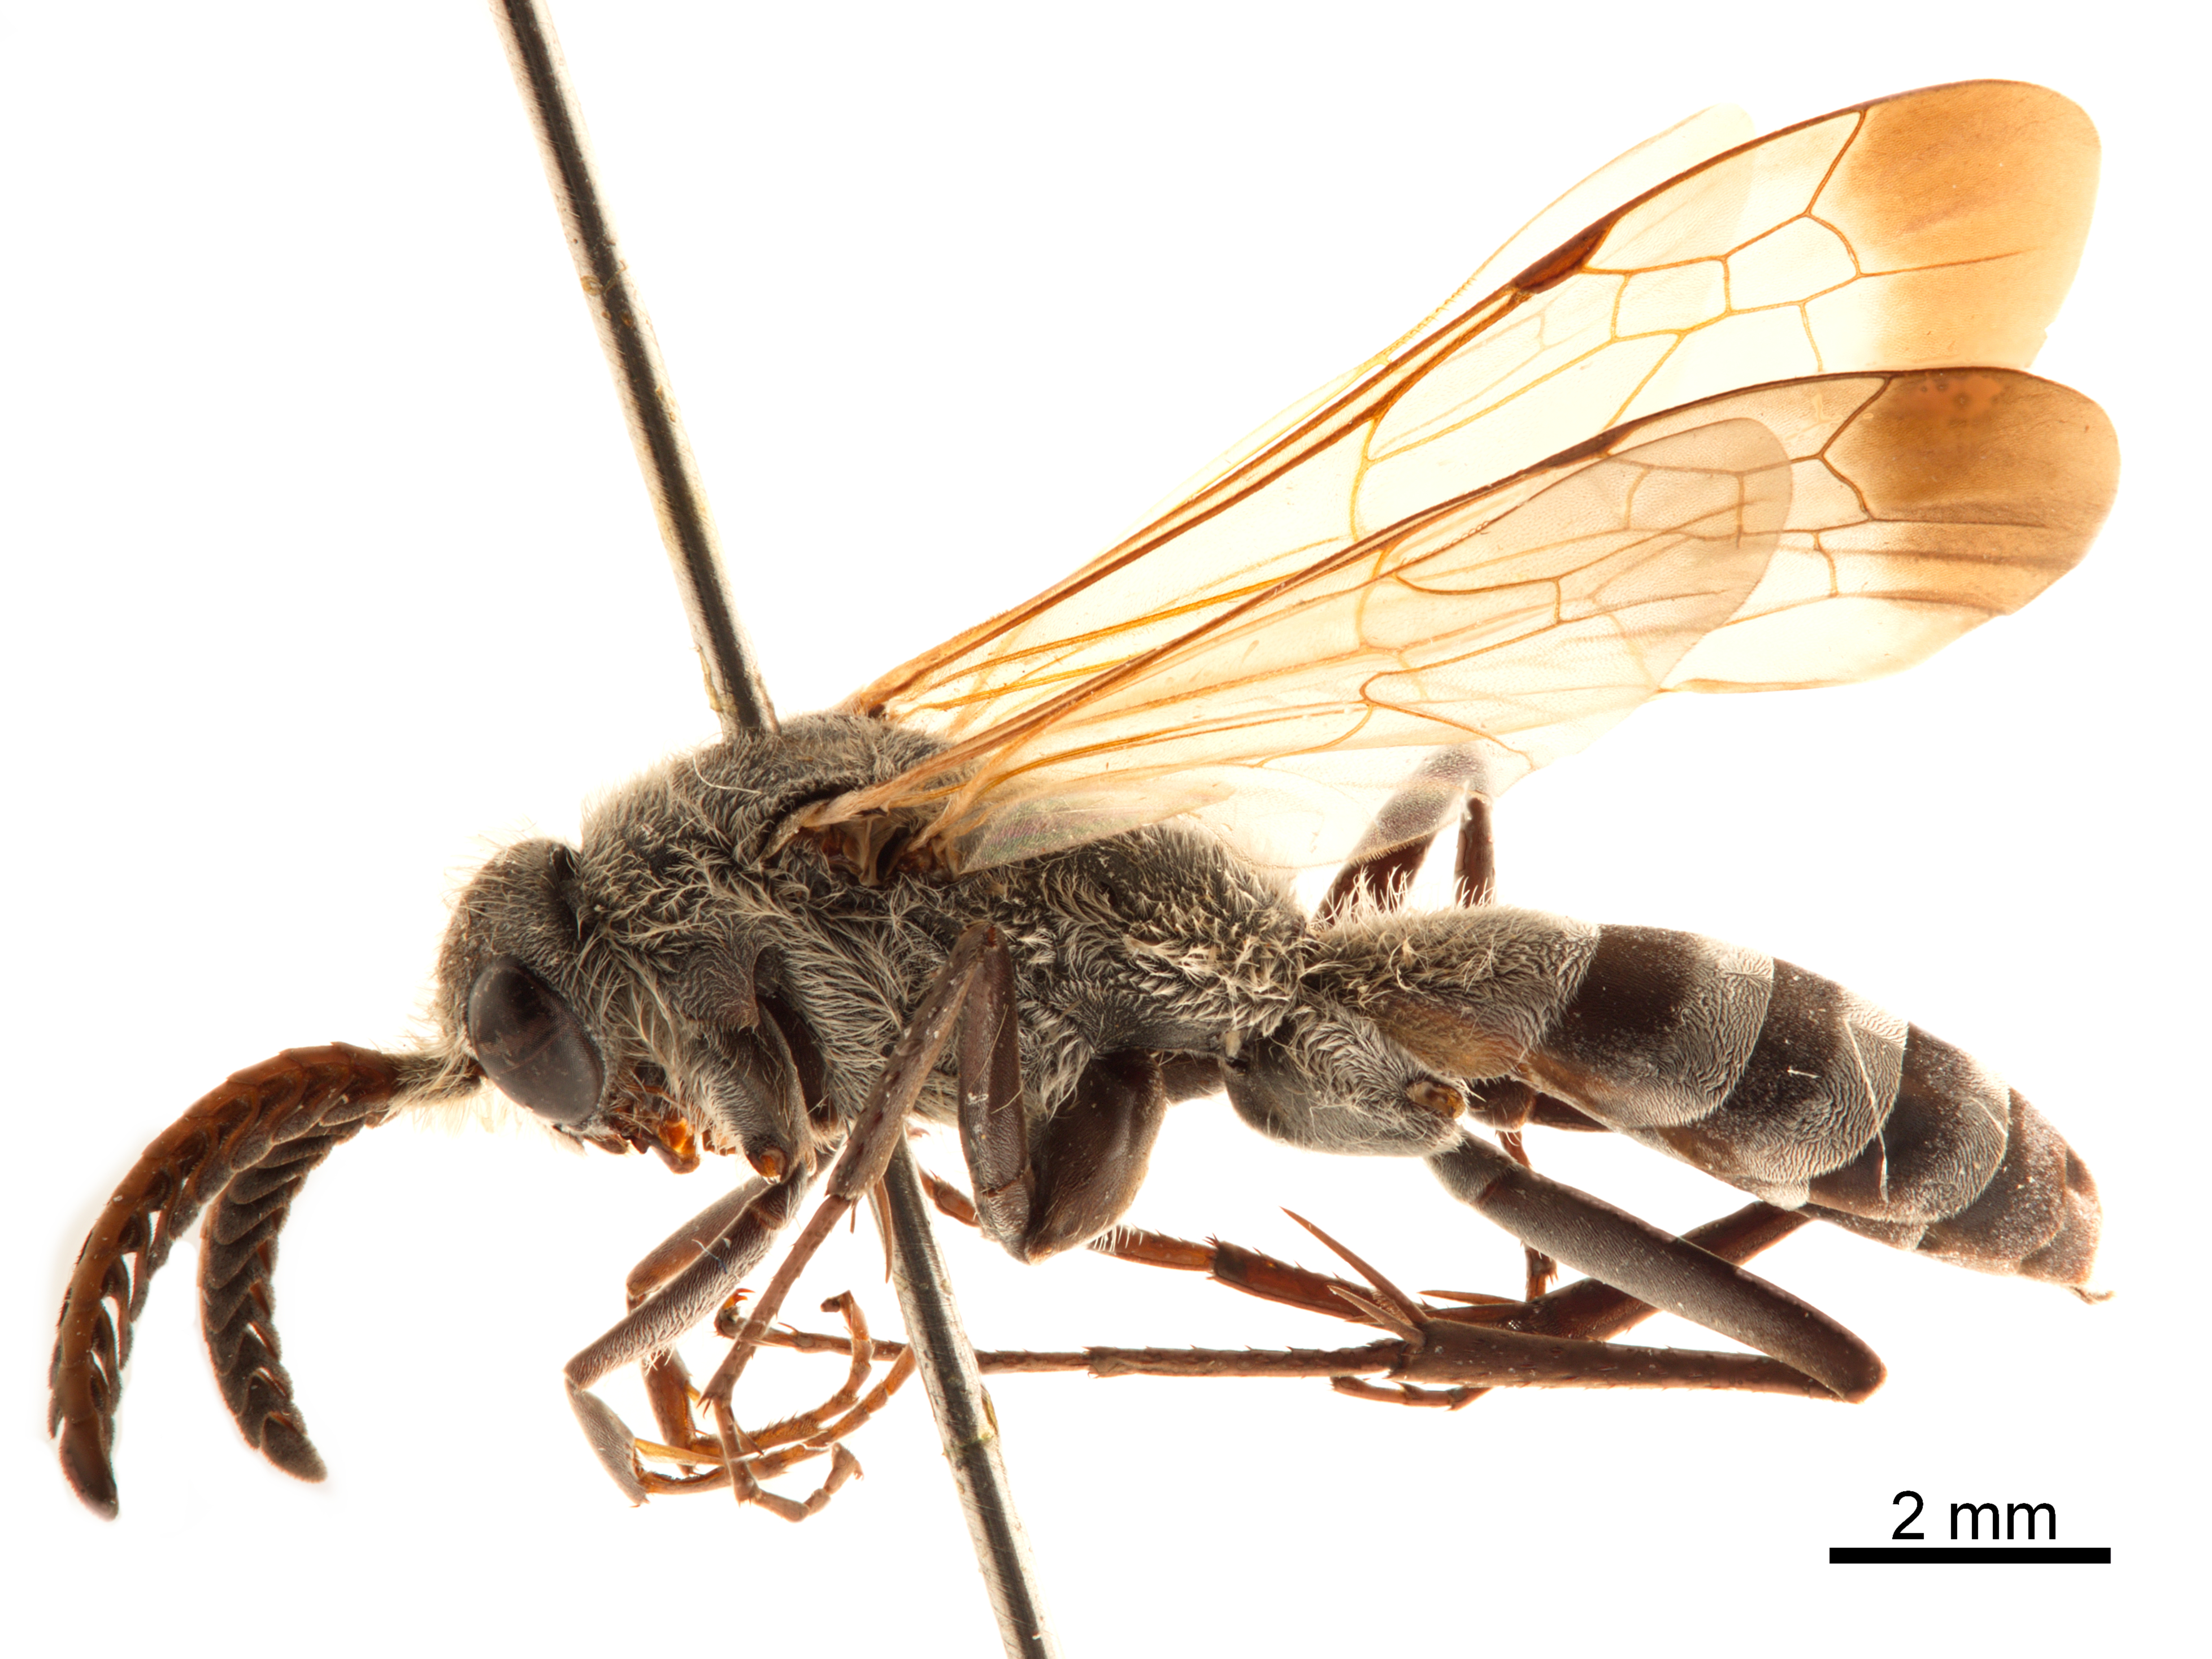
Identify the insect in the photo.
Paraclavelia rhodesiensis
